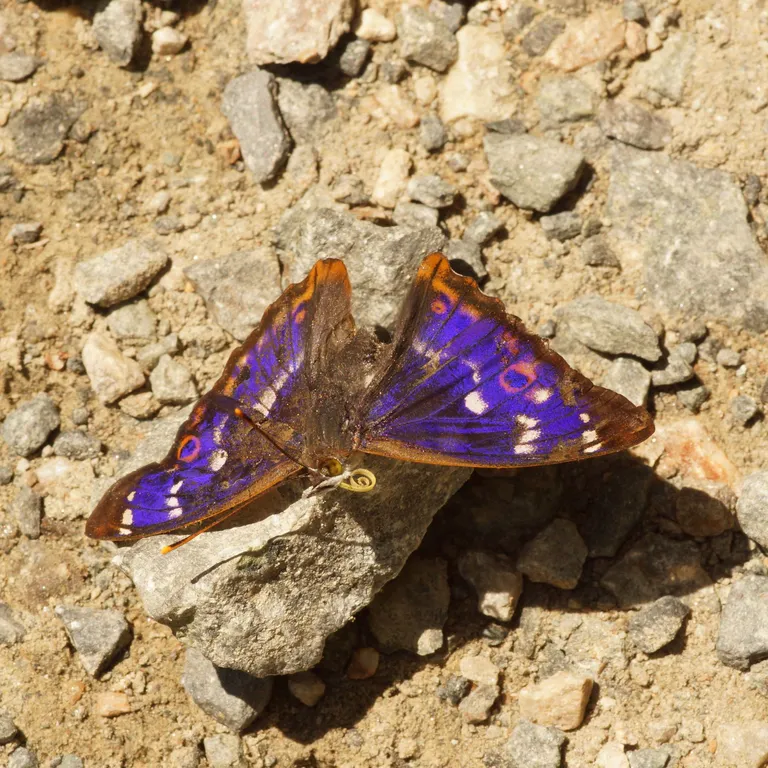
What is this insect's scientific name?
Apatura ilia
